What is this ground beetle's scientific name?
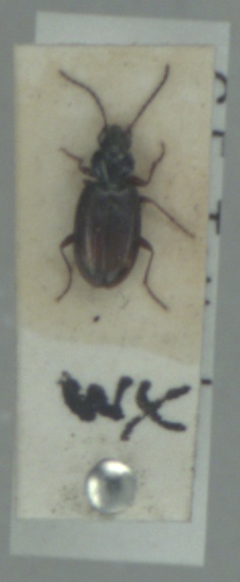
Bembidion lunulatum
